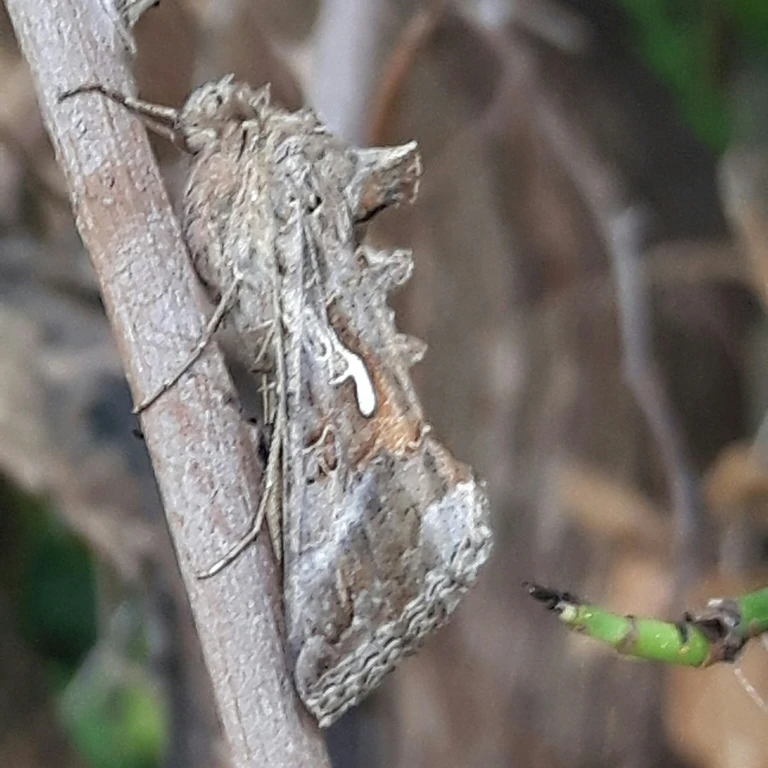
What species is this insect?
Autographa gamma
